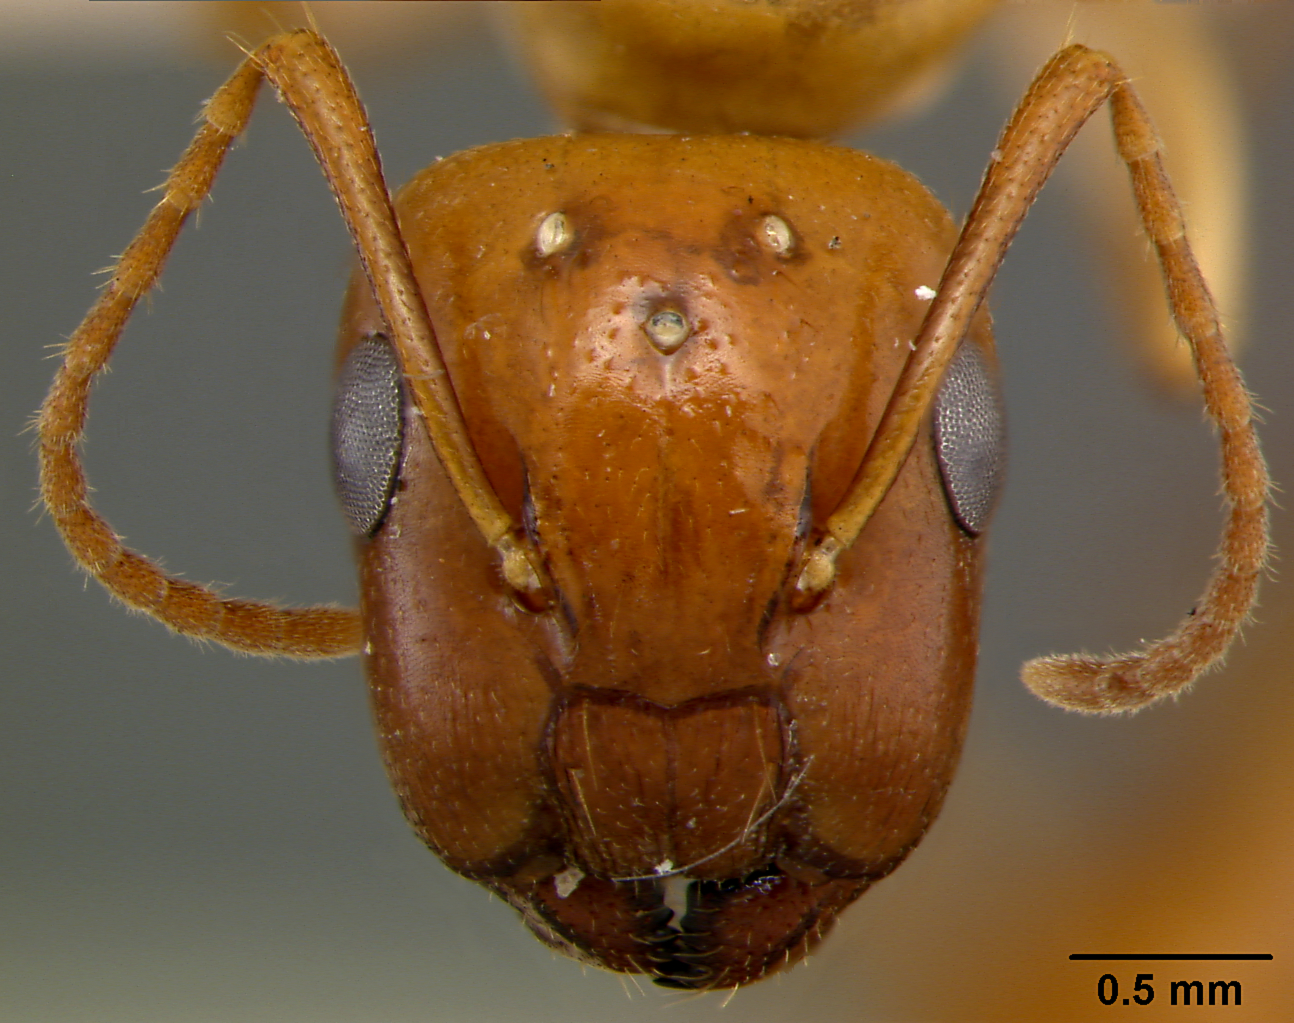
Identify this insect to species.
Camponotus maudella
